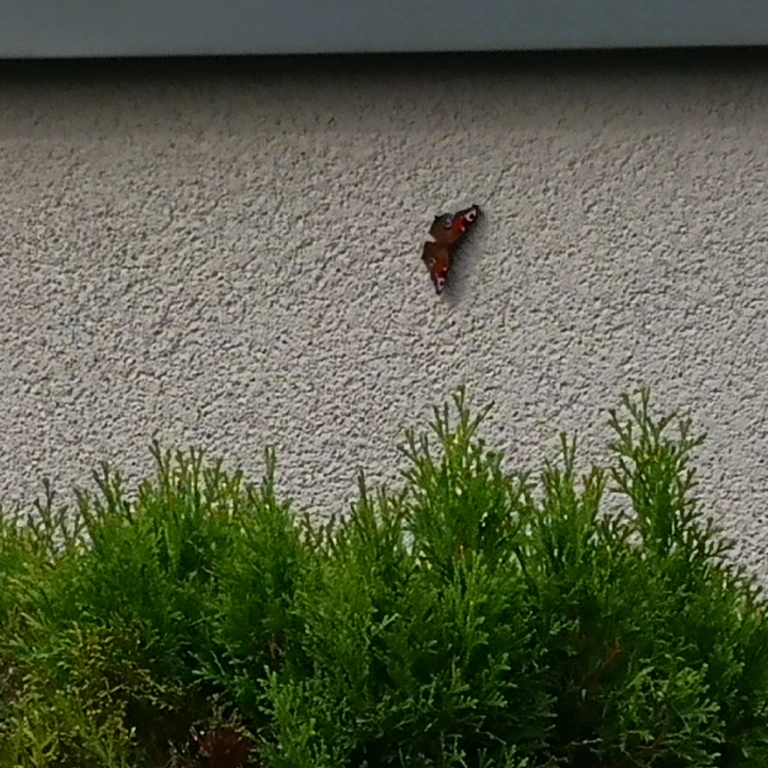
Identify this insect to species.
Aglais io
